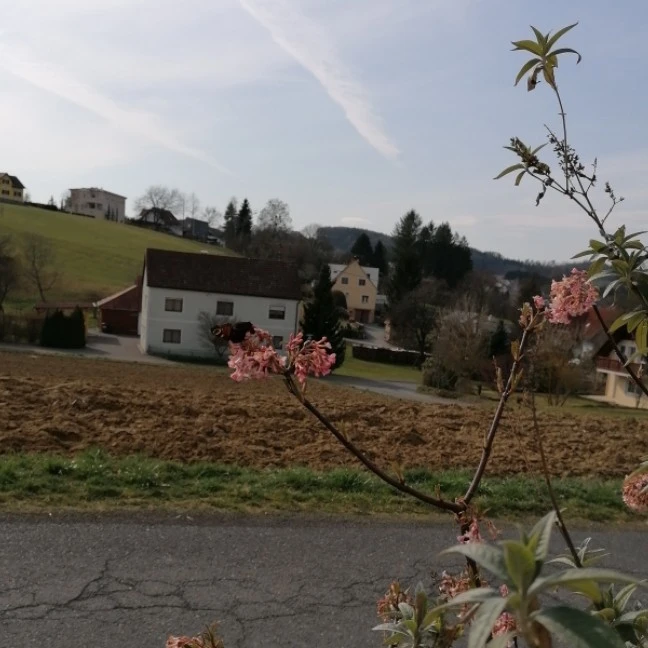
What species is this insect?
Aglais io
